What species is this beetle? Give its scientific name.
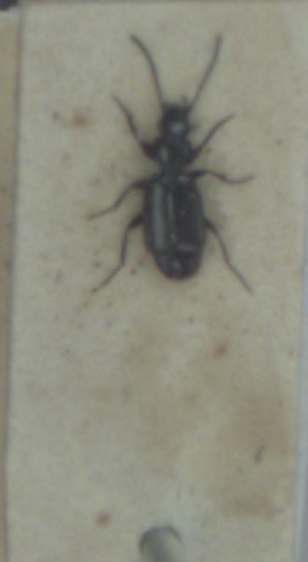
Microlestes maurus
